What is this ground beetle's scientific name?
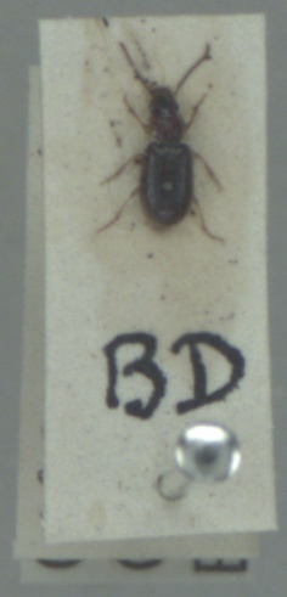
Acupalpus dubius
